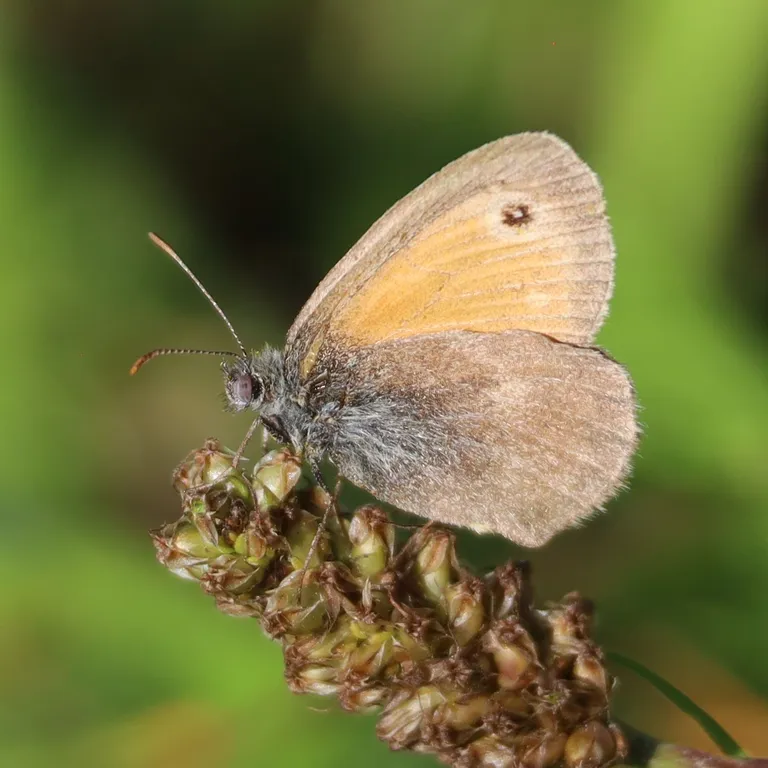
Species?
Coenonympha pamphilus
